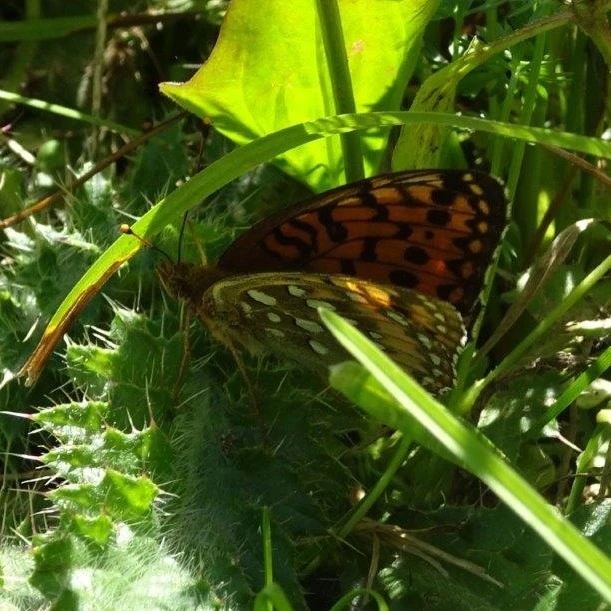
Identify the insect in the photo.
Speyeria aglaja
